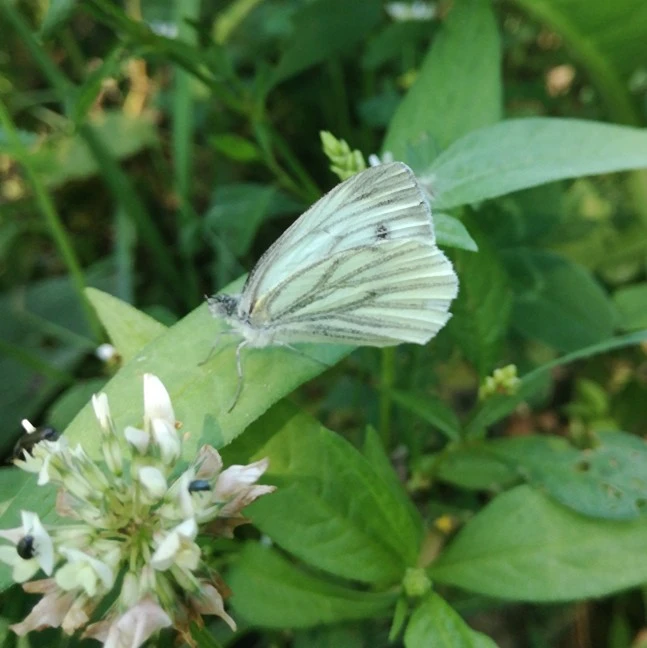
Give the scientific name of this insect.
Pieris napi
